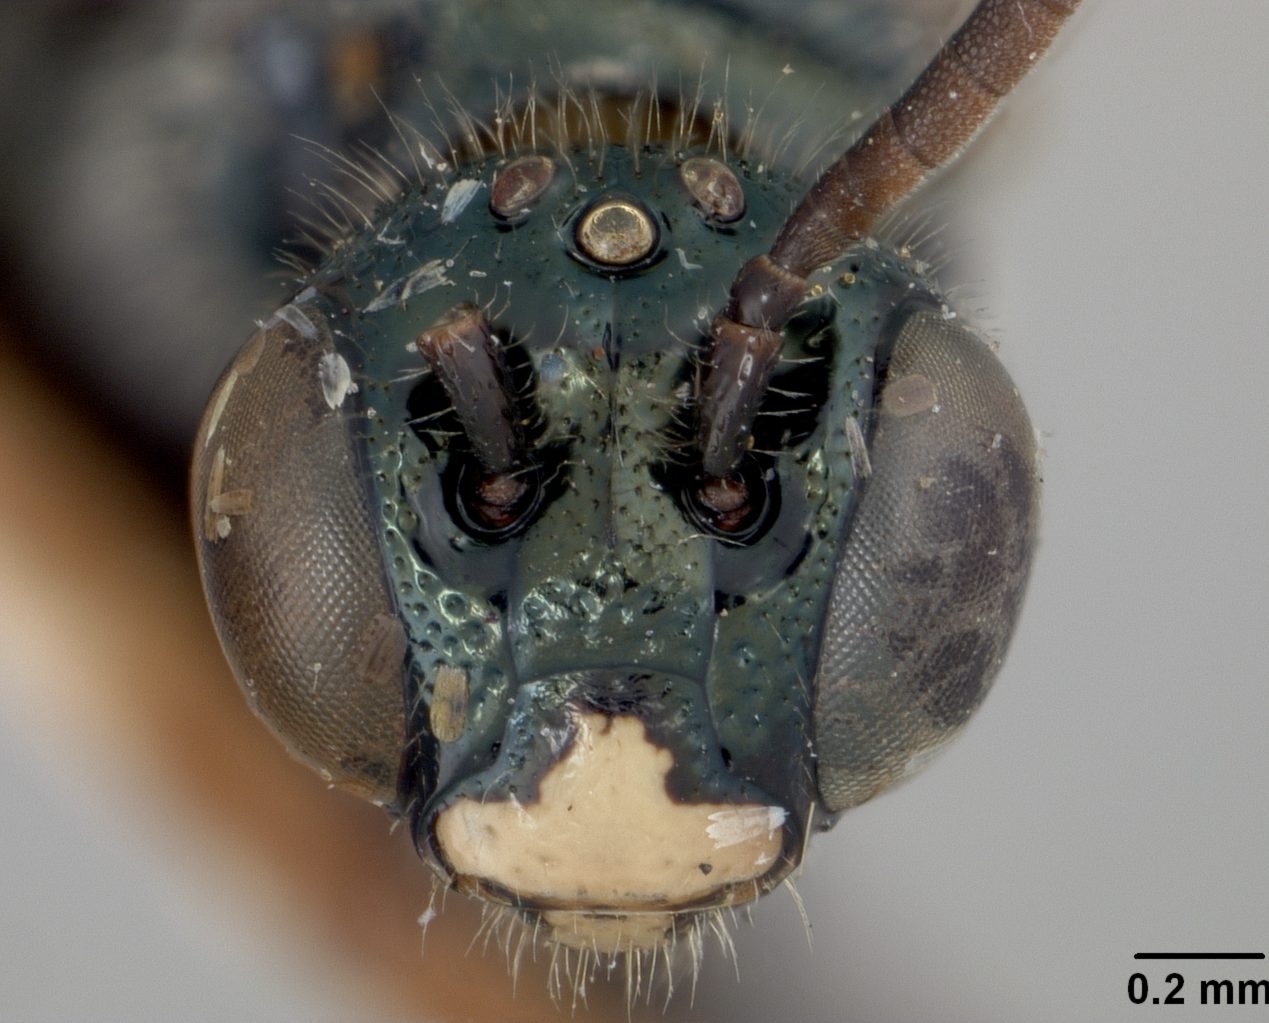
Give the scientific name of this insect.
Ceratina submaritima
